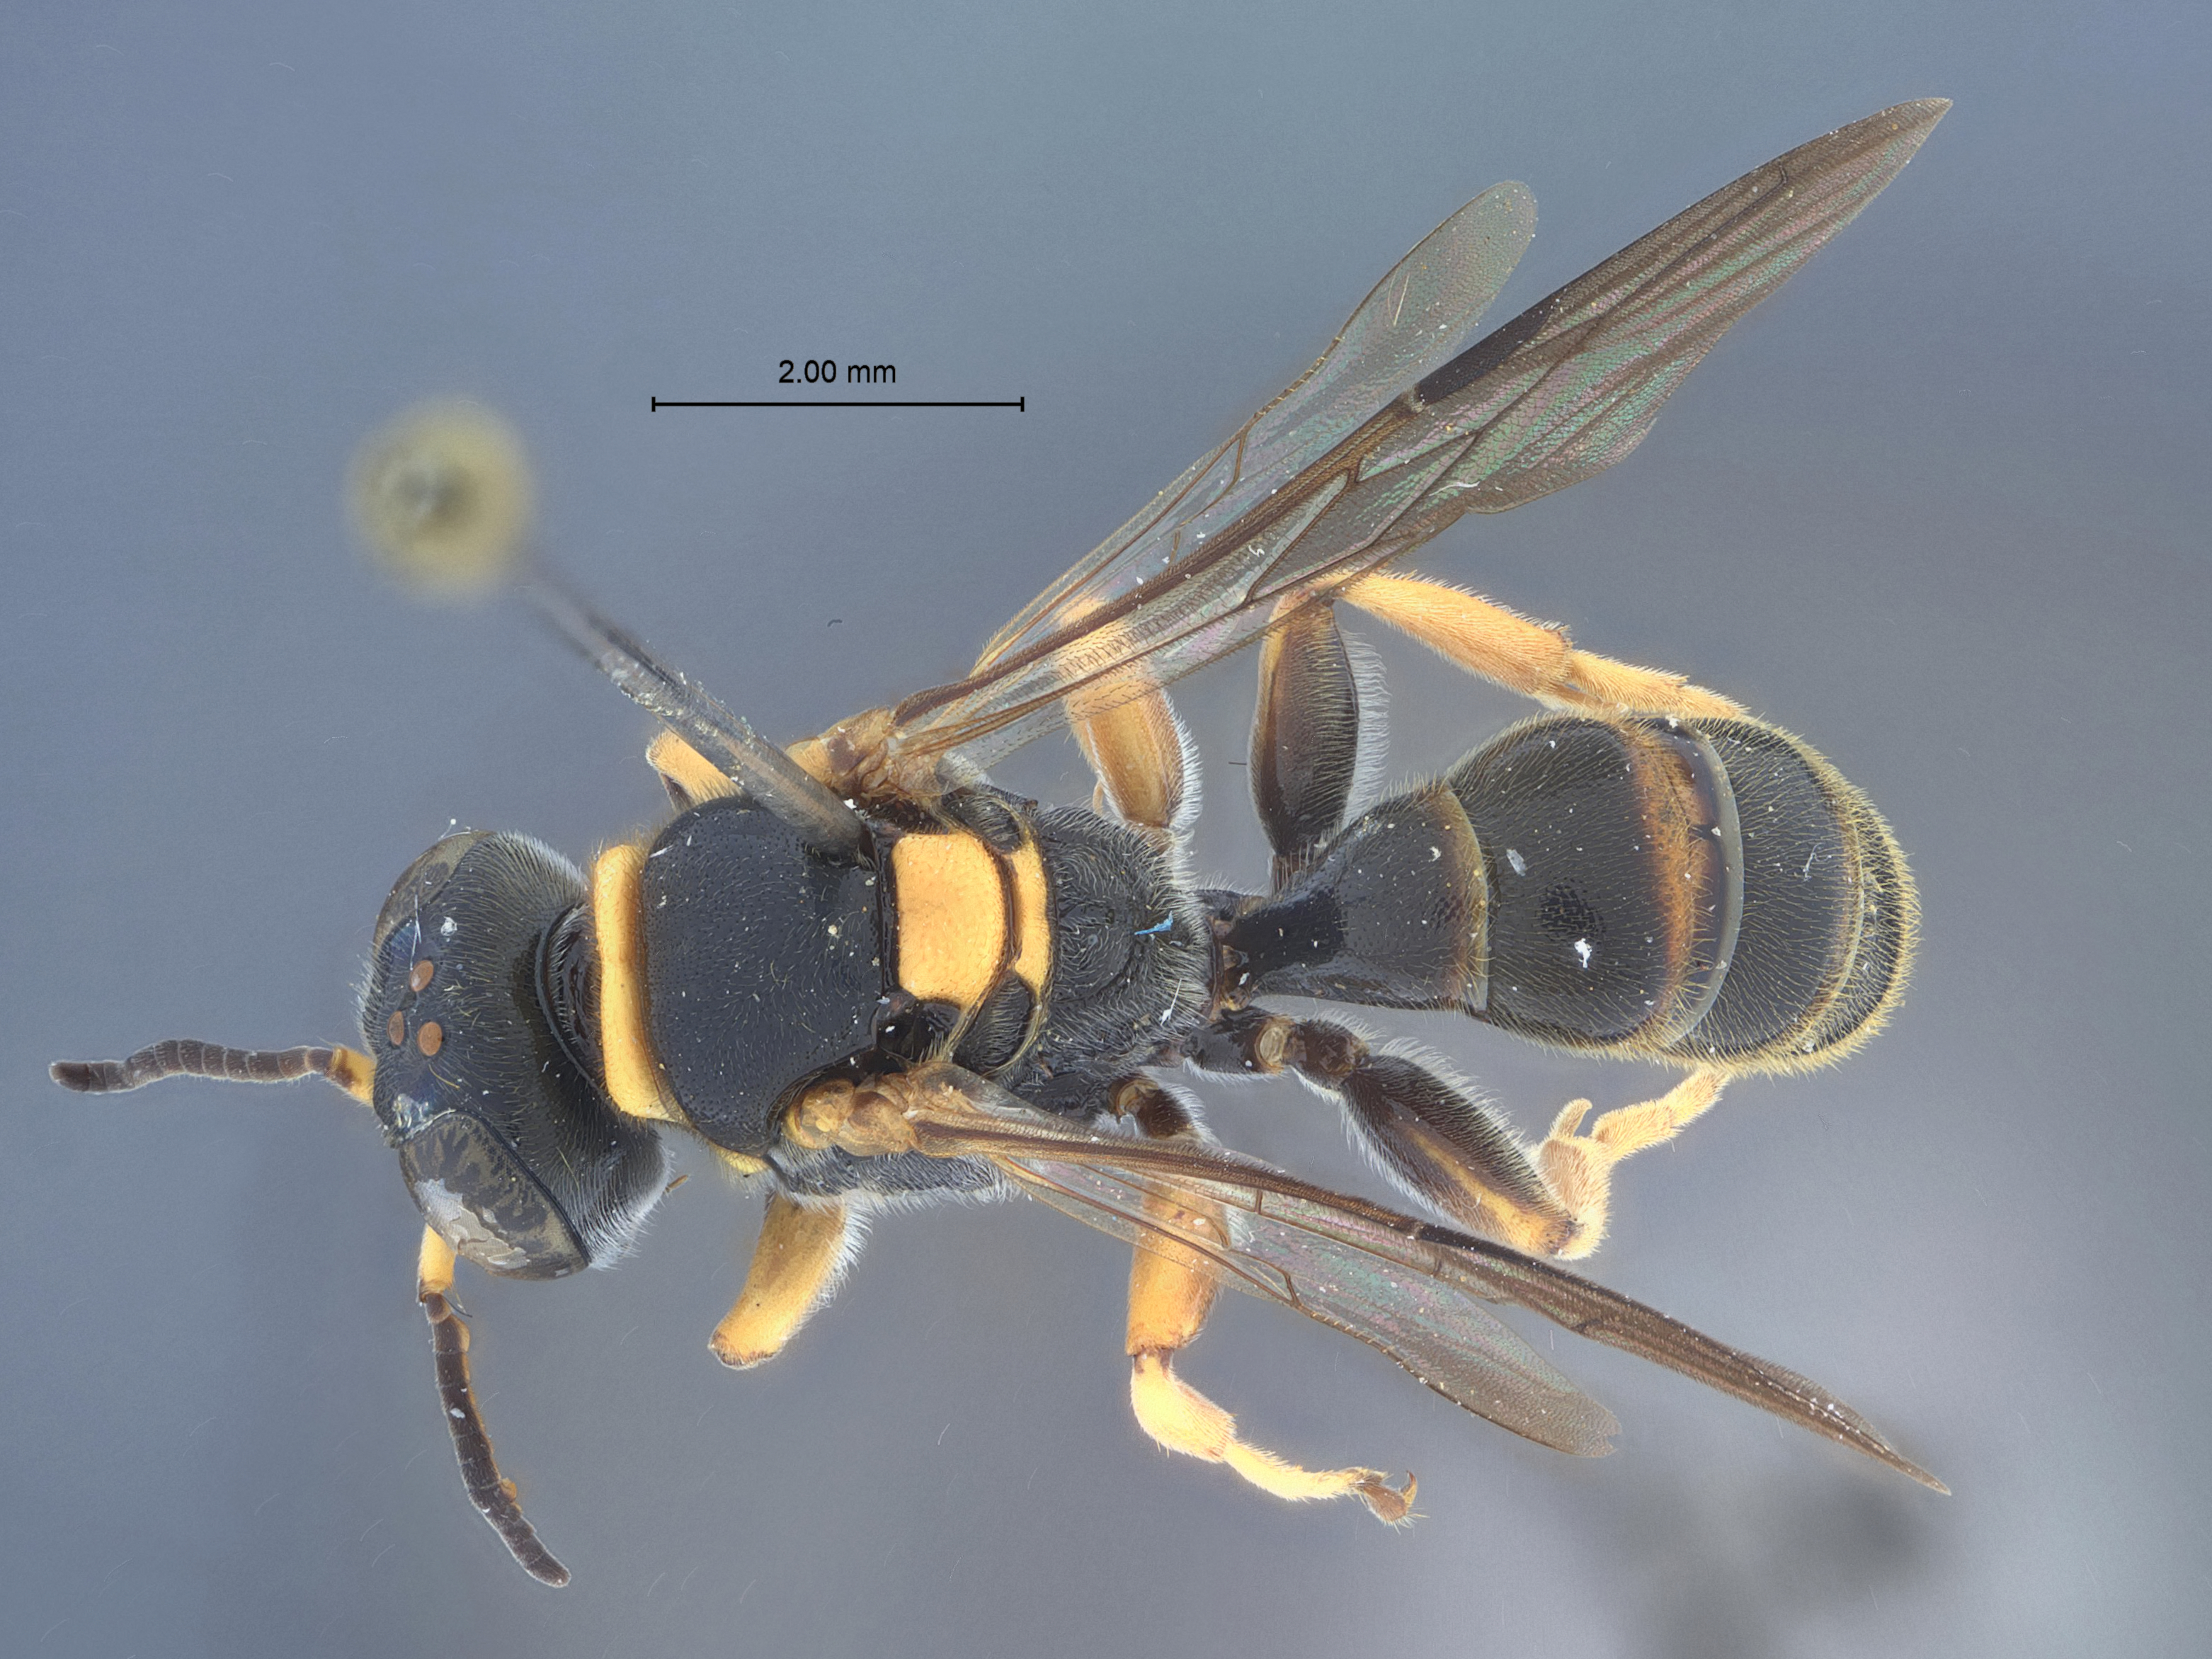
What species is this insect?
Leclercqia formosana
